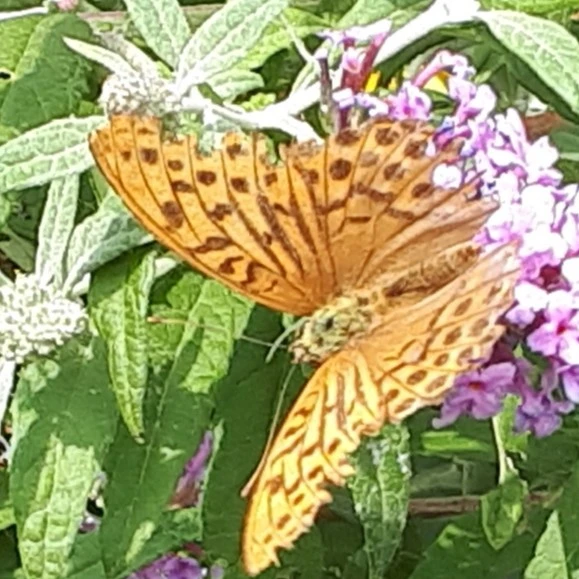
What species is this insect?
Argynnis paphia
